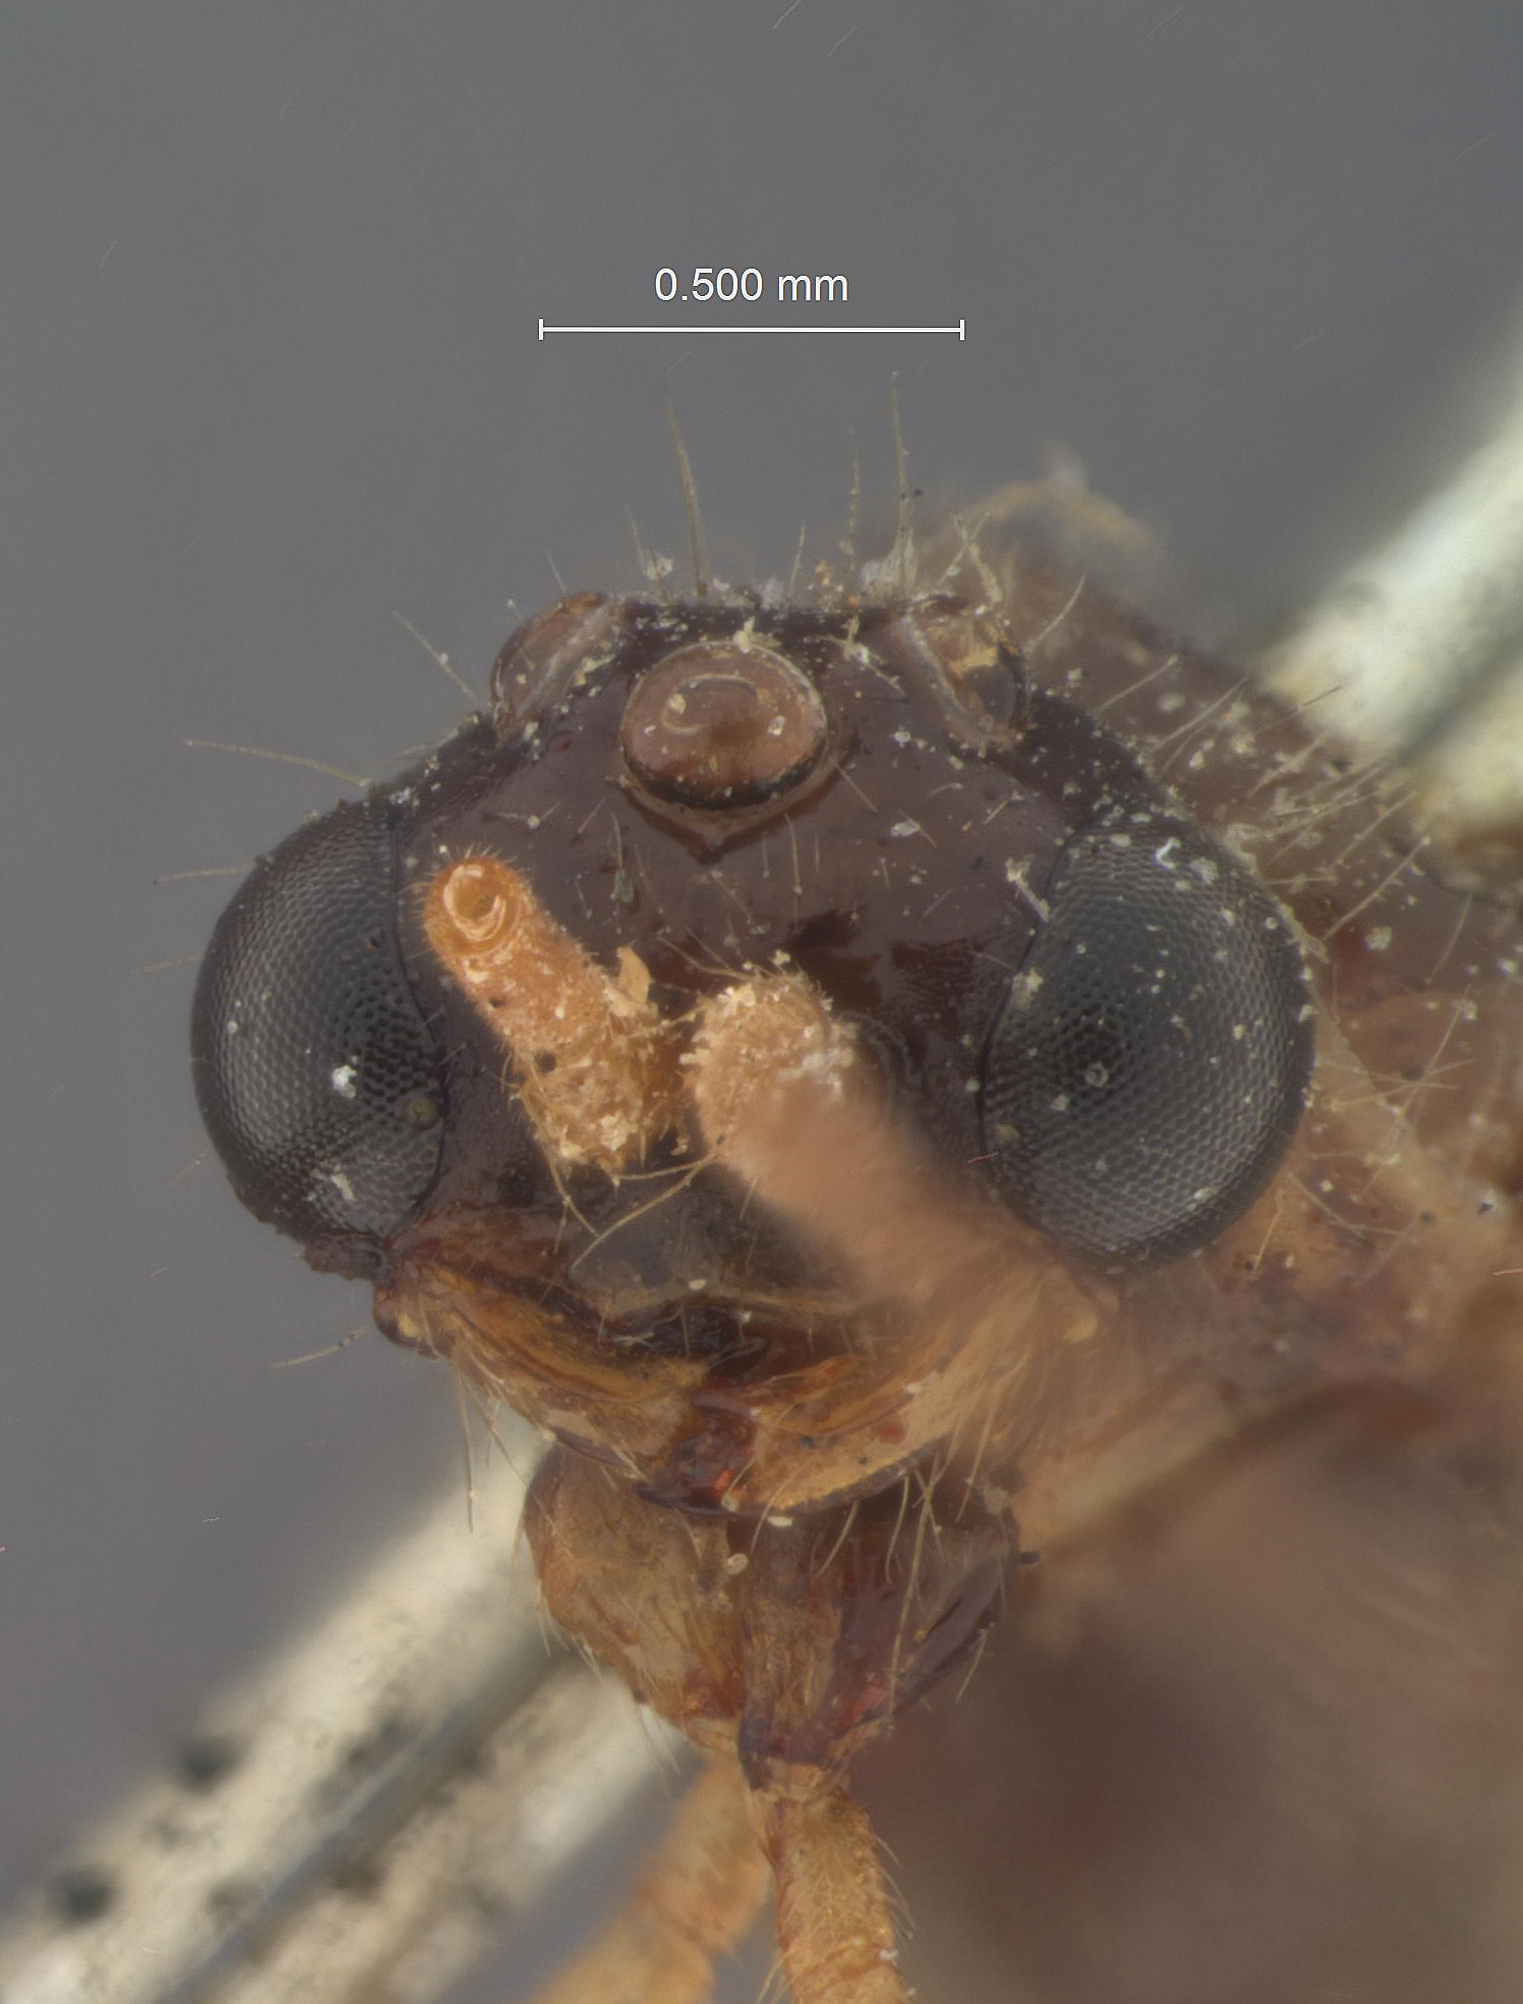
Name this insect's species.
Brachycistis imitans
